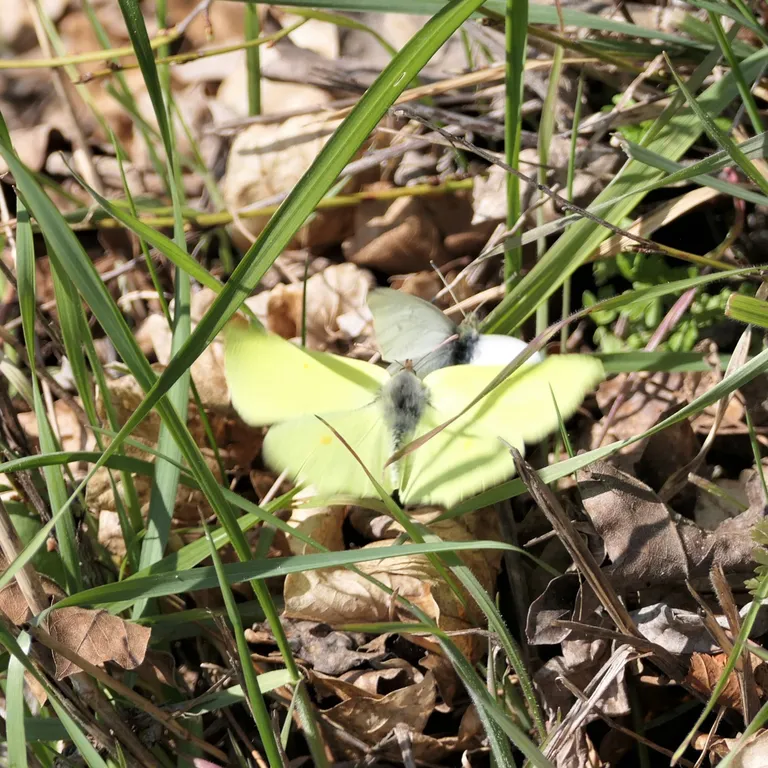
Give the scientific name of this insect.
Gonepteryx rhamni
